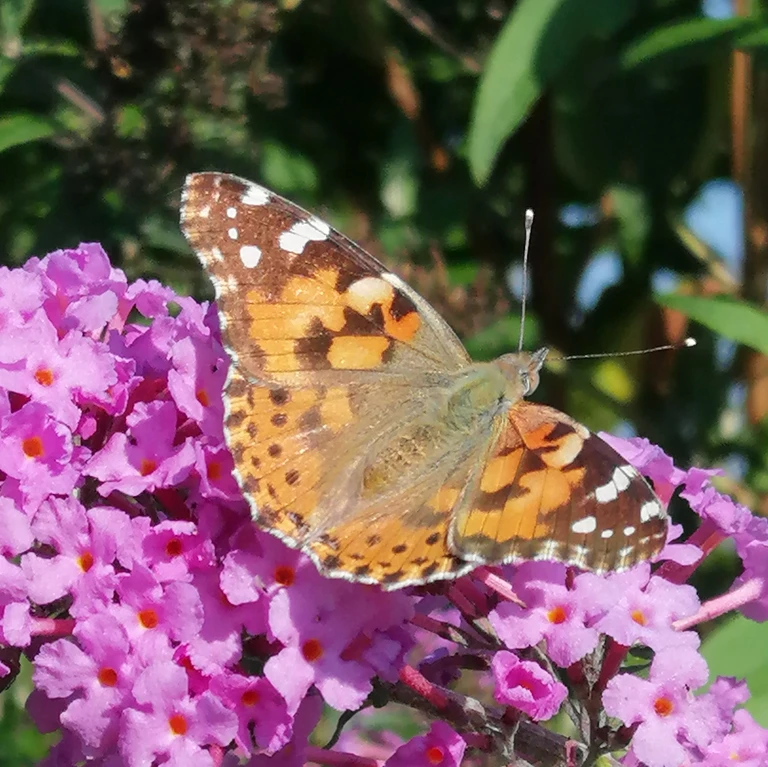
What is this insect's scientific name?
Vanessa cardui
